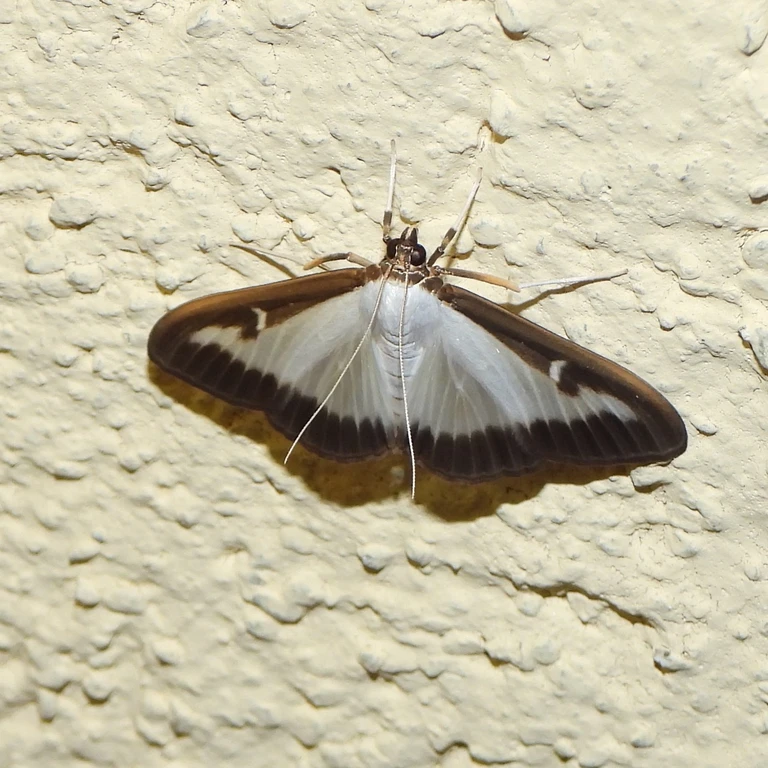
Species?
Cydalima perspectalis
